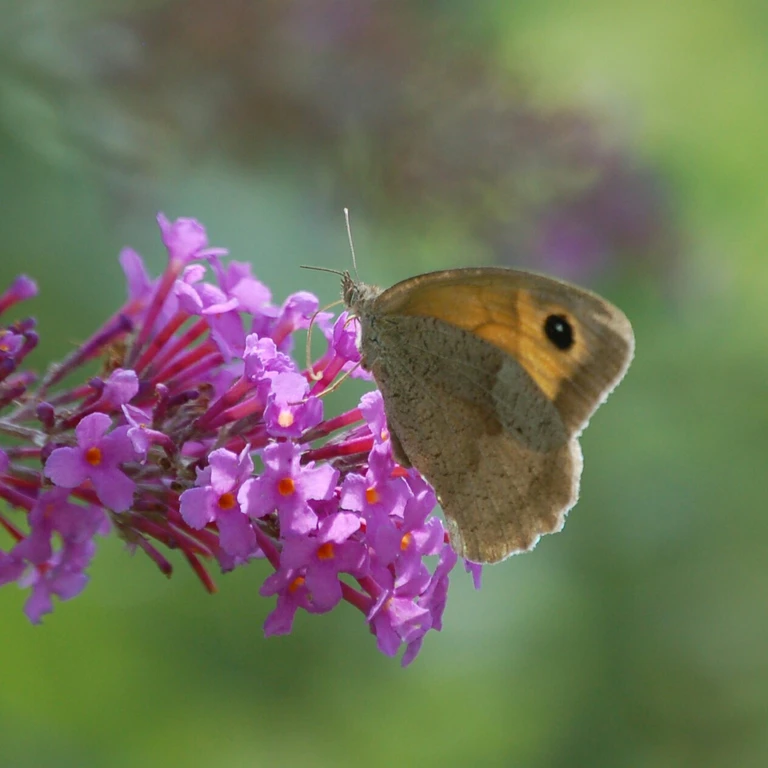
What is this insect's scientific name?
Maniola jurtina
